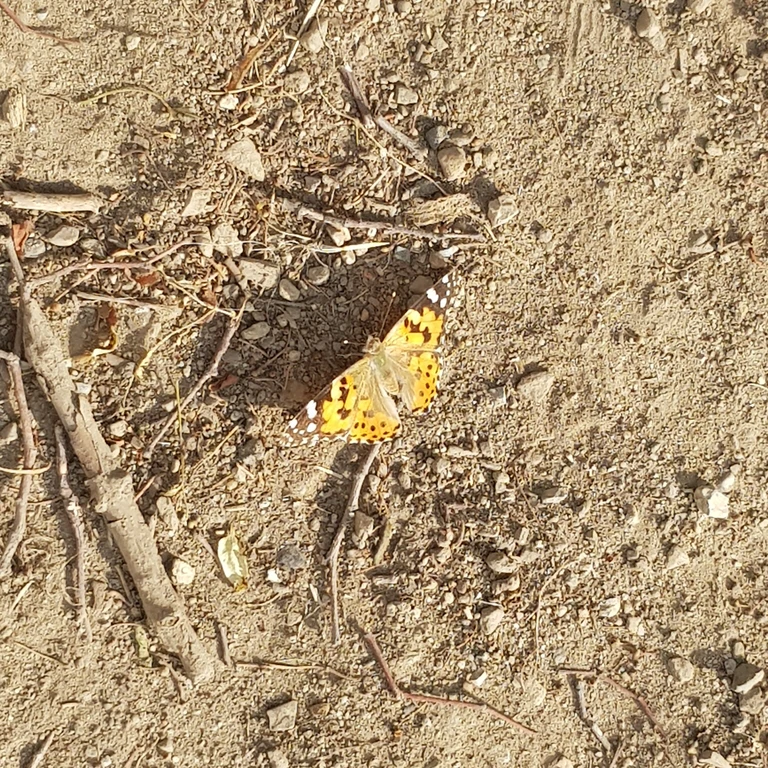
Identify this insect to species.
Vanessa cardui
